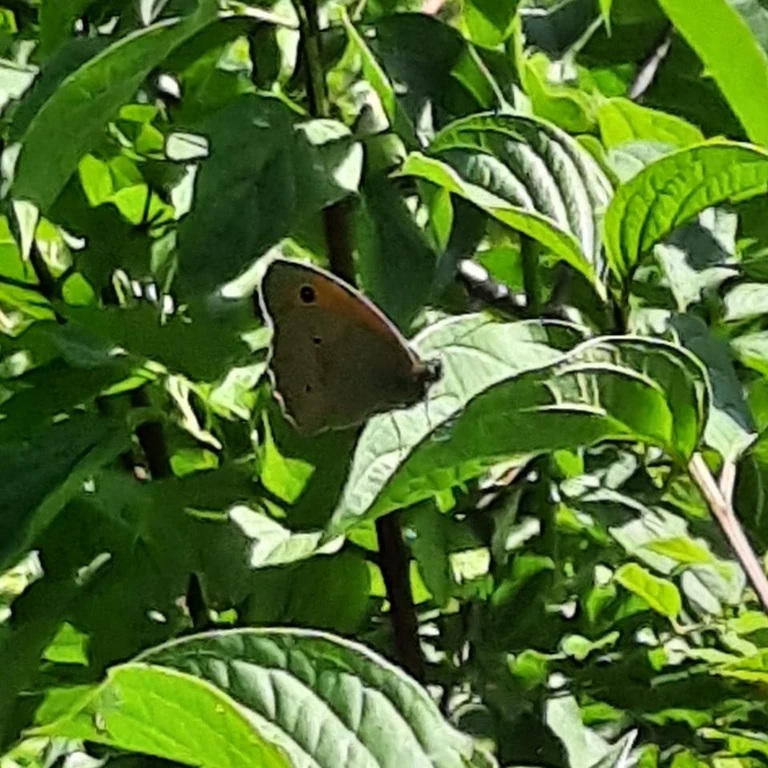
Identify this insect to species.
Maniola jurtina
